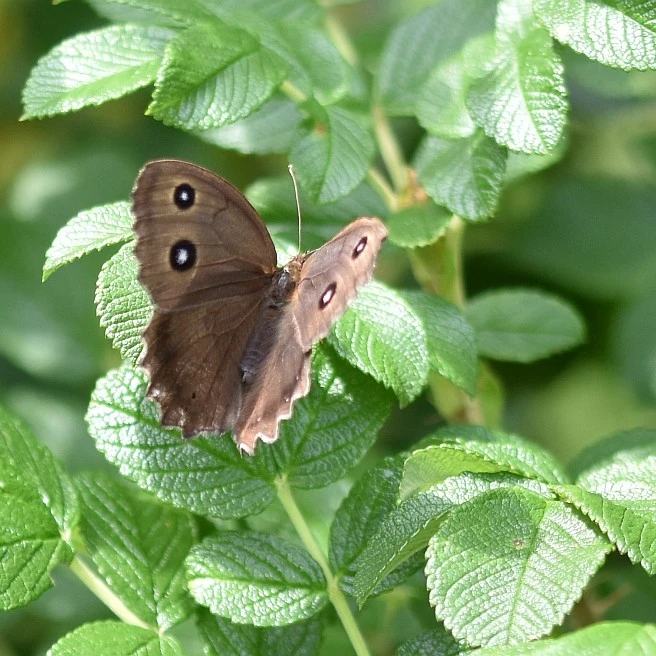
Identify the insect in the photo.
Minois dryas
